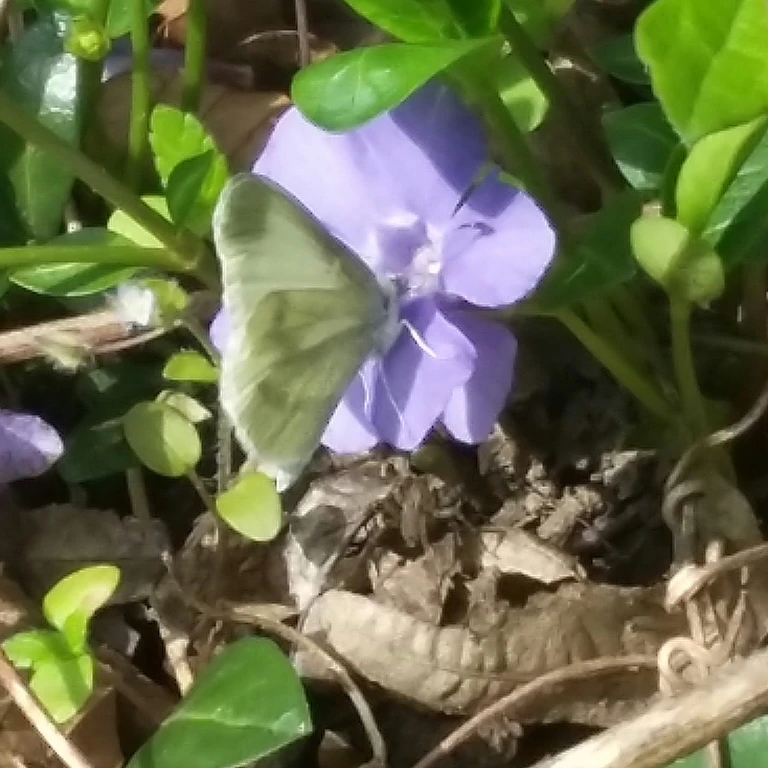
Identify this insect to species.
Leptidea sinapis/juvernica
